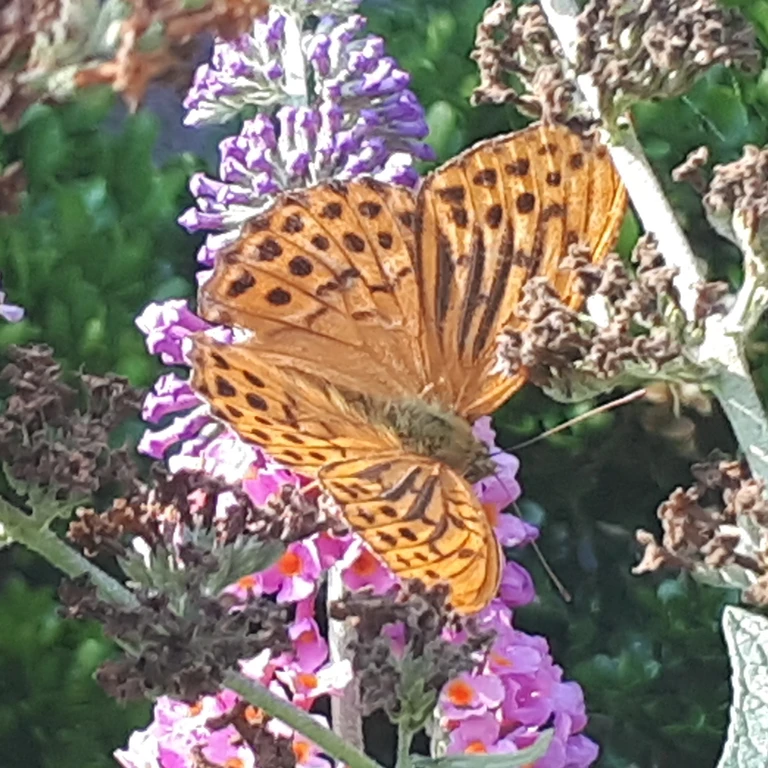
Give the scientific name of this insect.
Argynnis paphia
